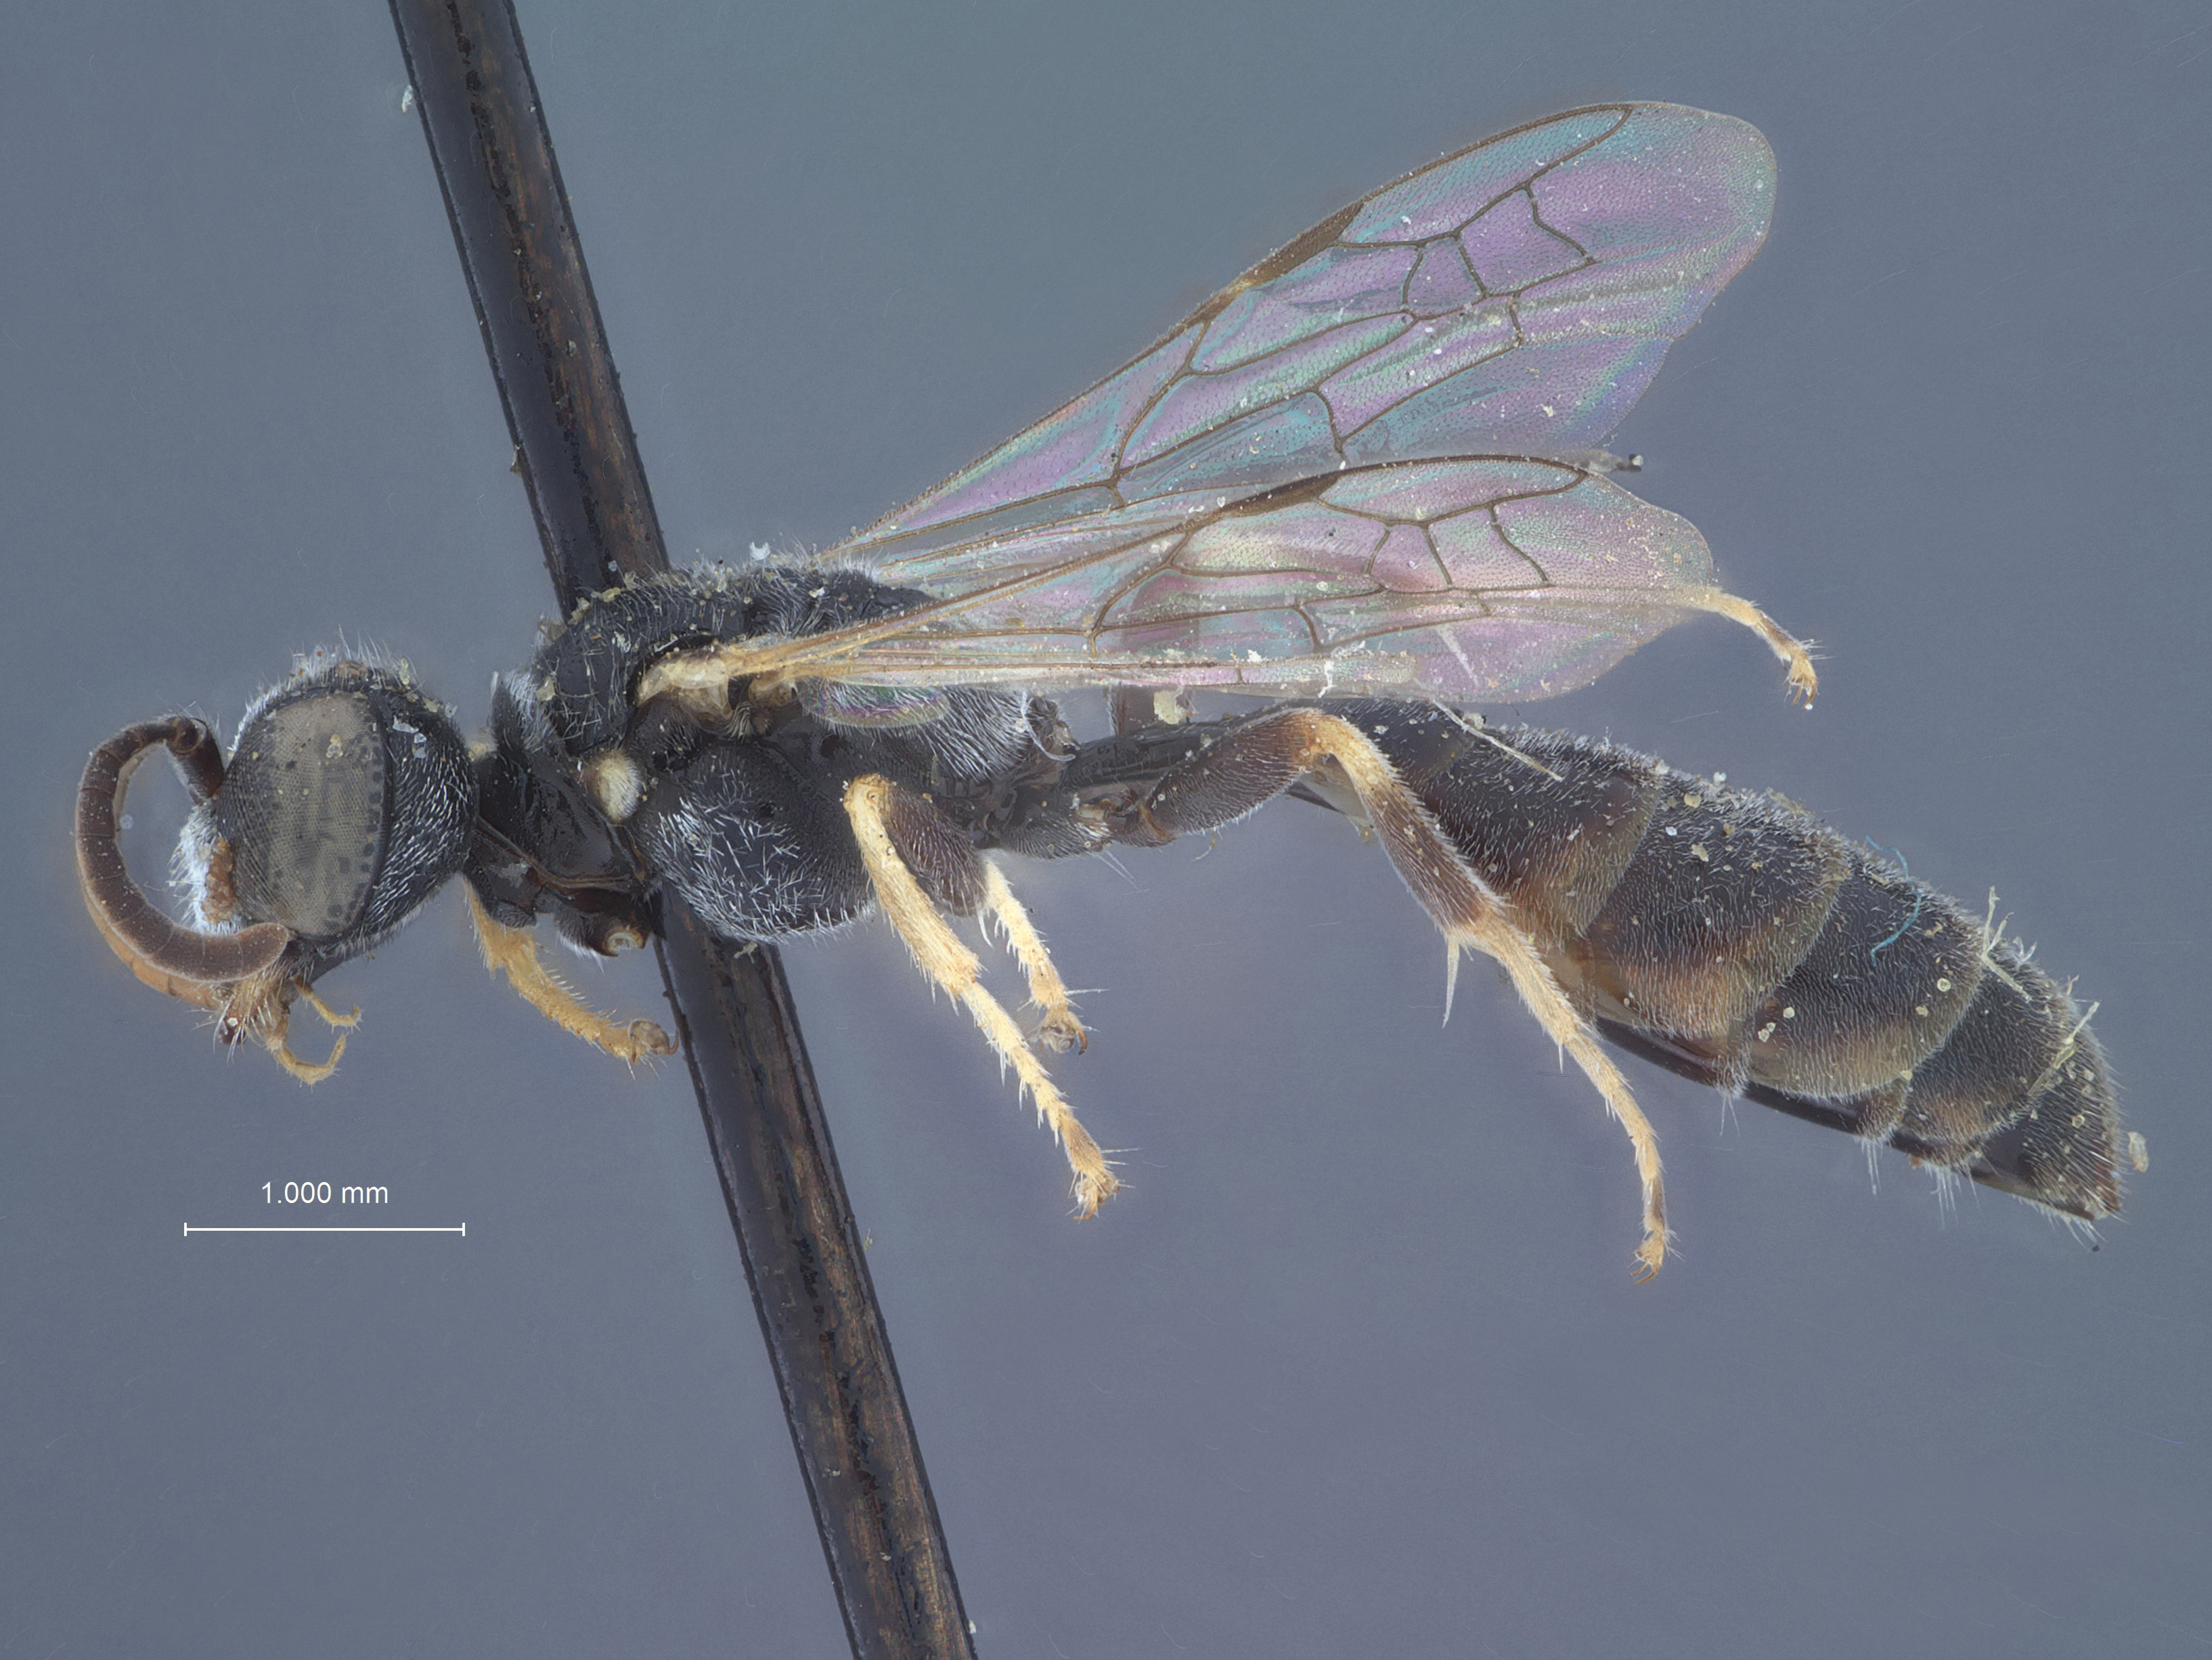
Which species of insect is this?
Psenia albifacies
